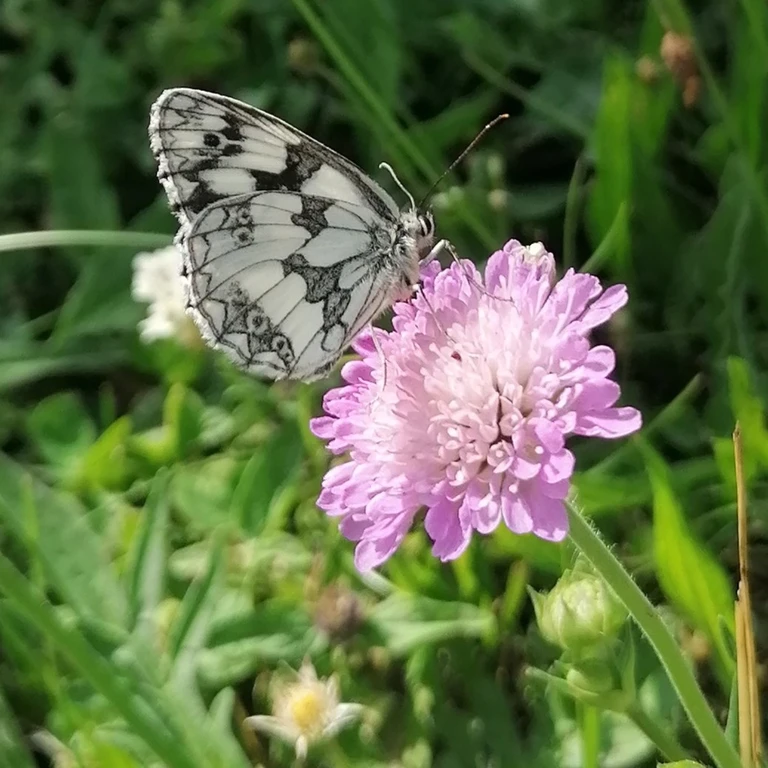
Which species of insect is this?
Melanargia galathea
